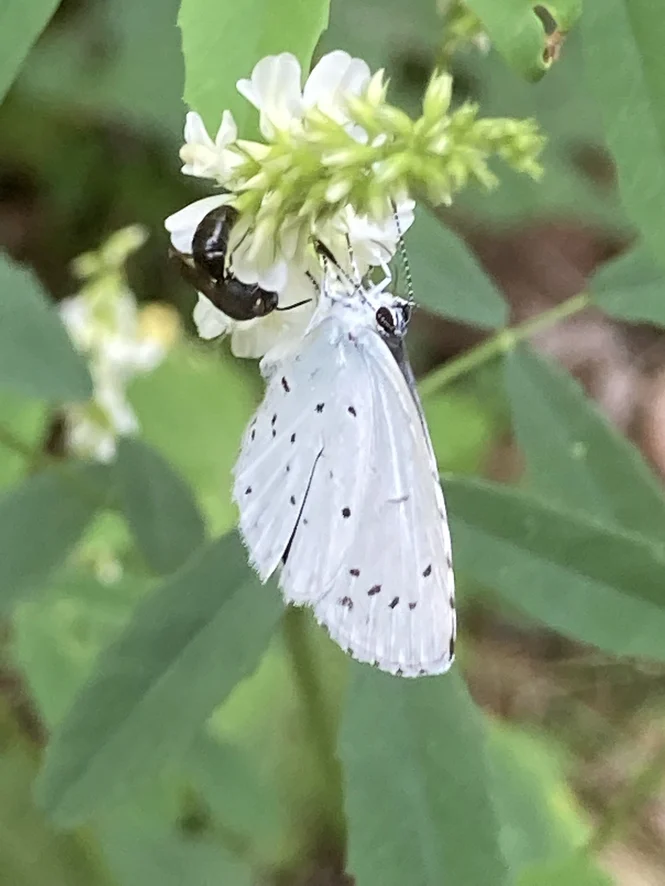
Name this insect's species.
Celastrina argiolus
